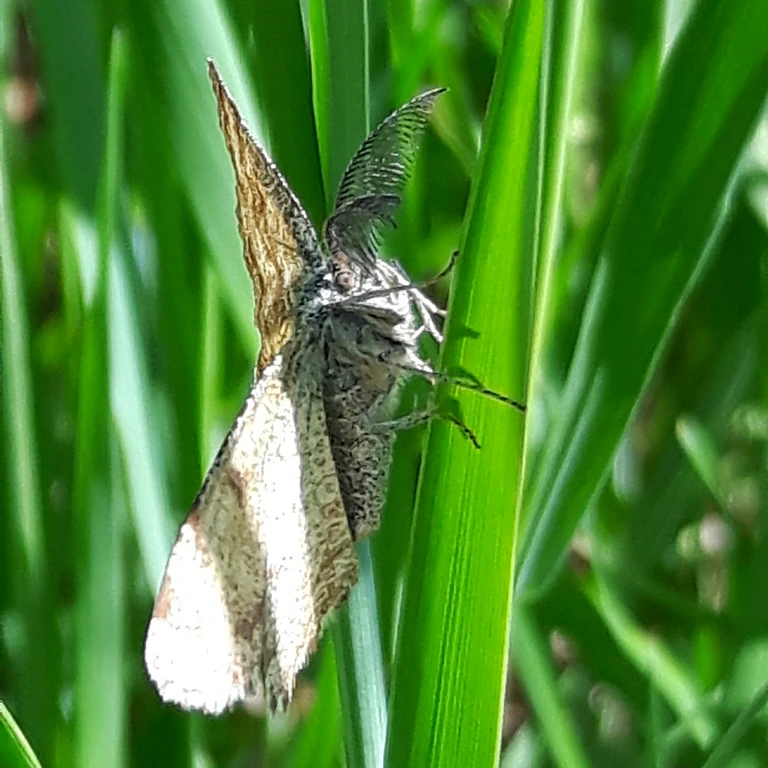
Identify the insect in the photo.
Ematurga atomaria
